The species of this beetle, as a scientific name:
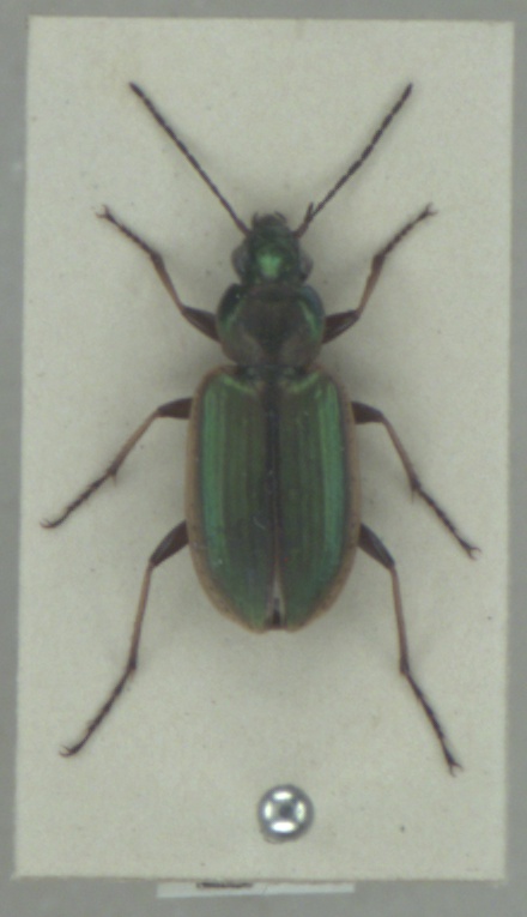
Agonum marginatum
